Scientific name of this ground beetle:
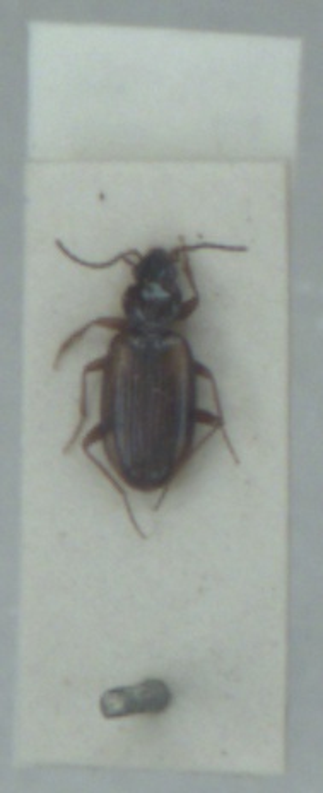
Bembidion bualei
